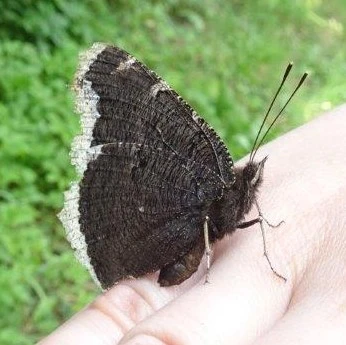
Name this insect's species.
Nymphalis antiopa
